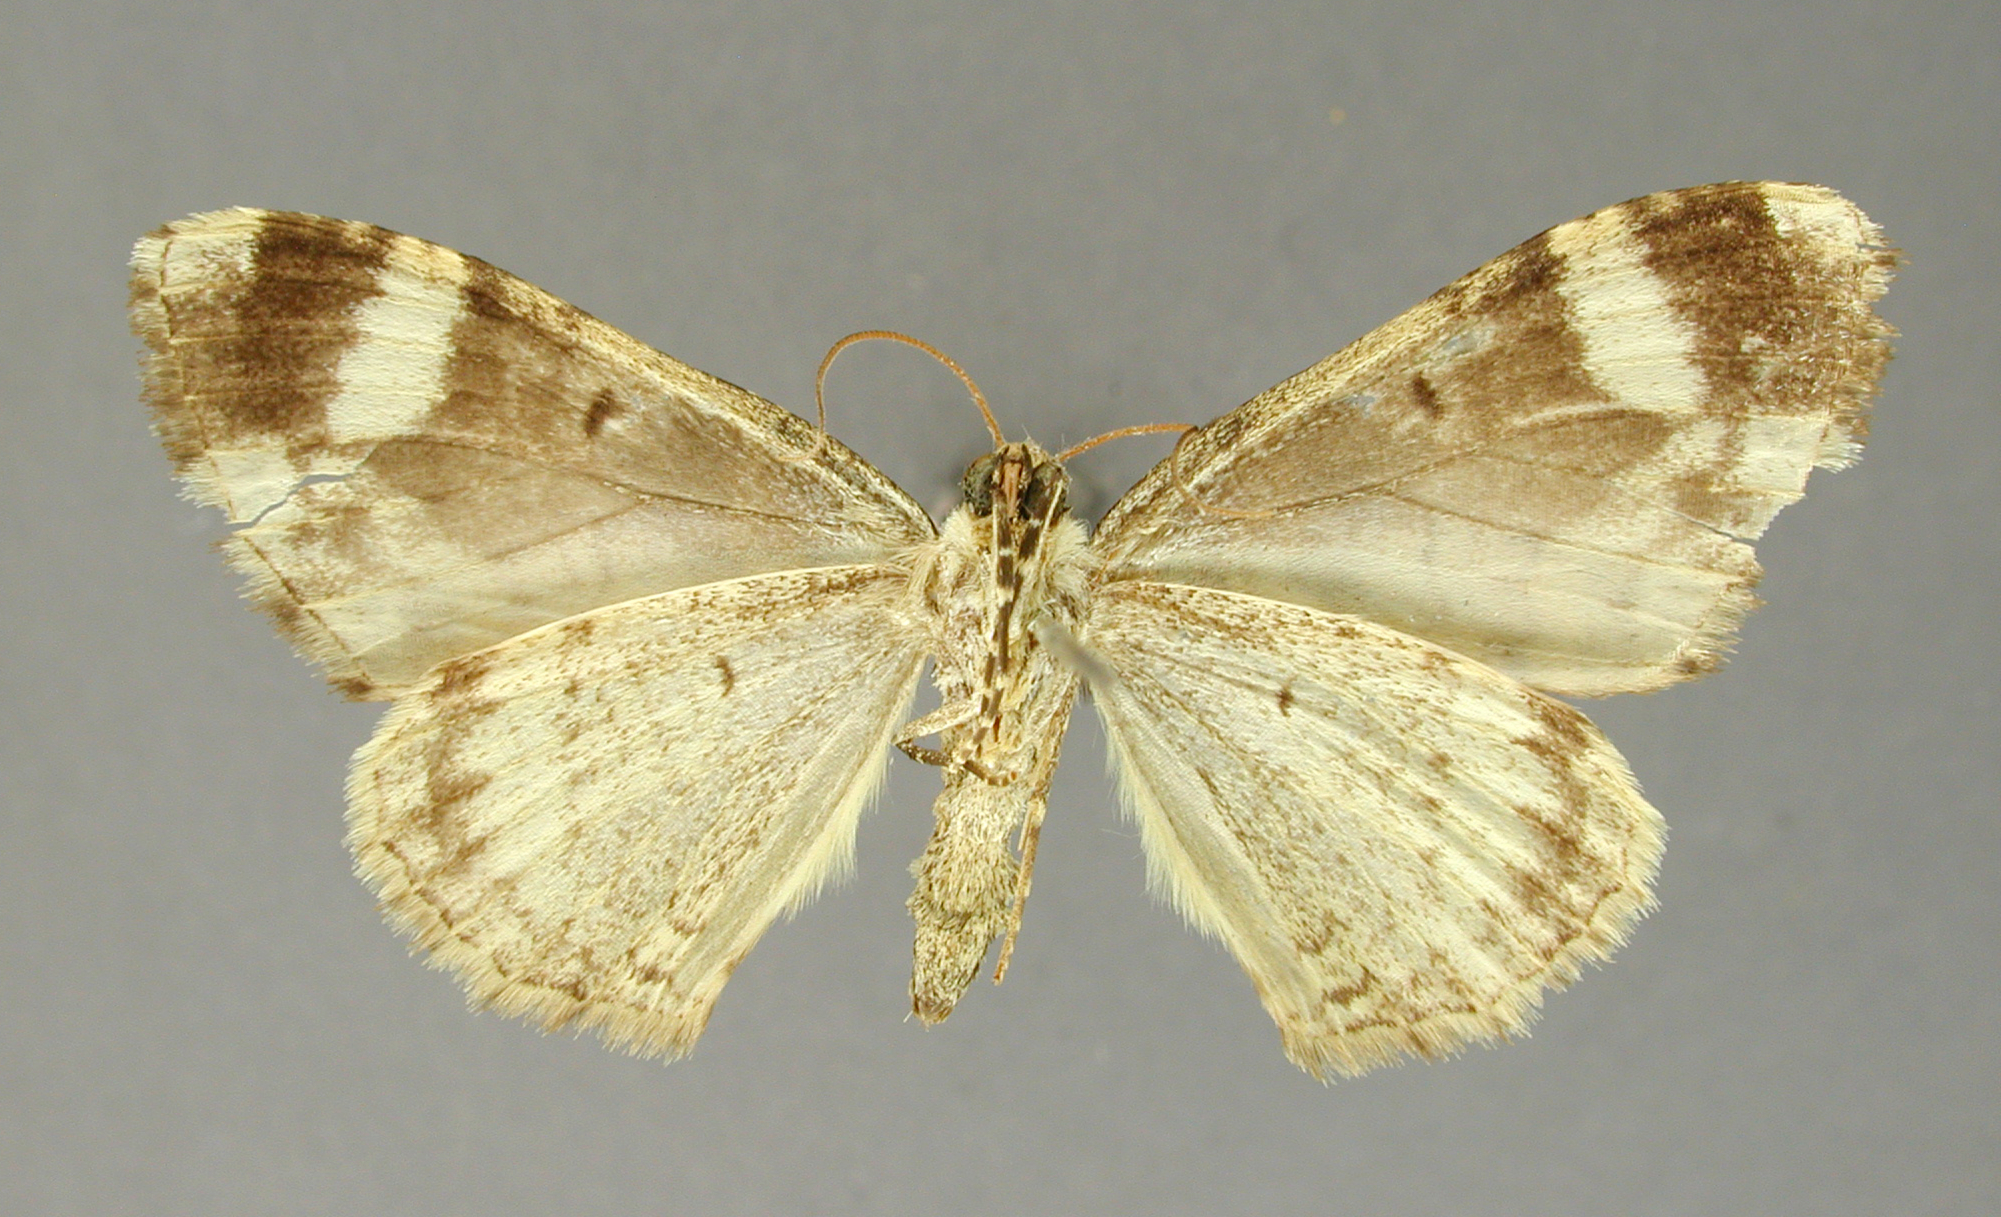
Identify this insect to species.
Cidaria gustosa
